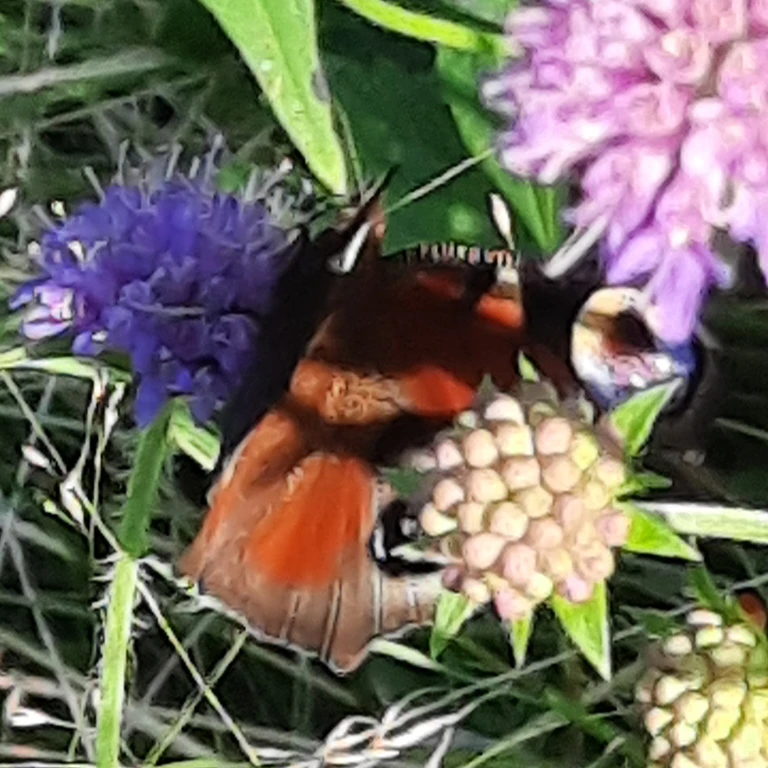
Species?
Aglais io
